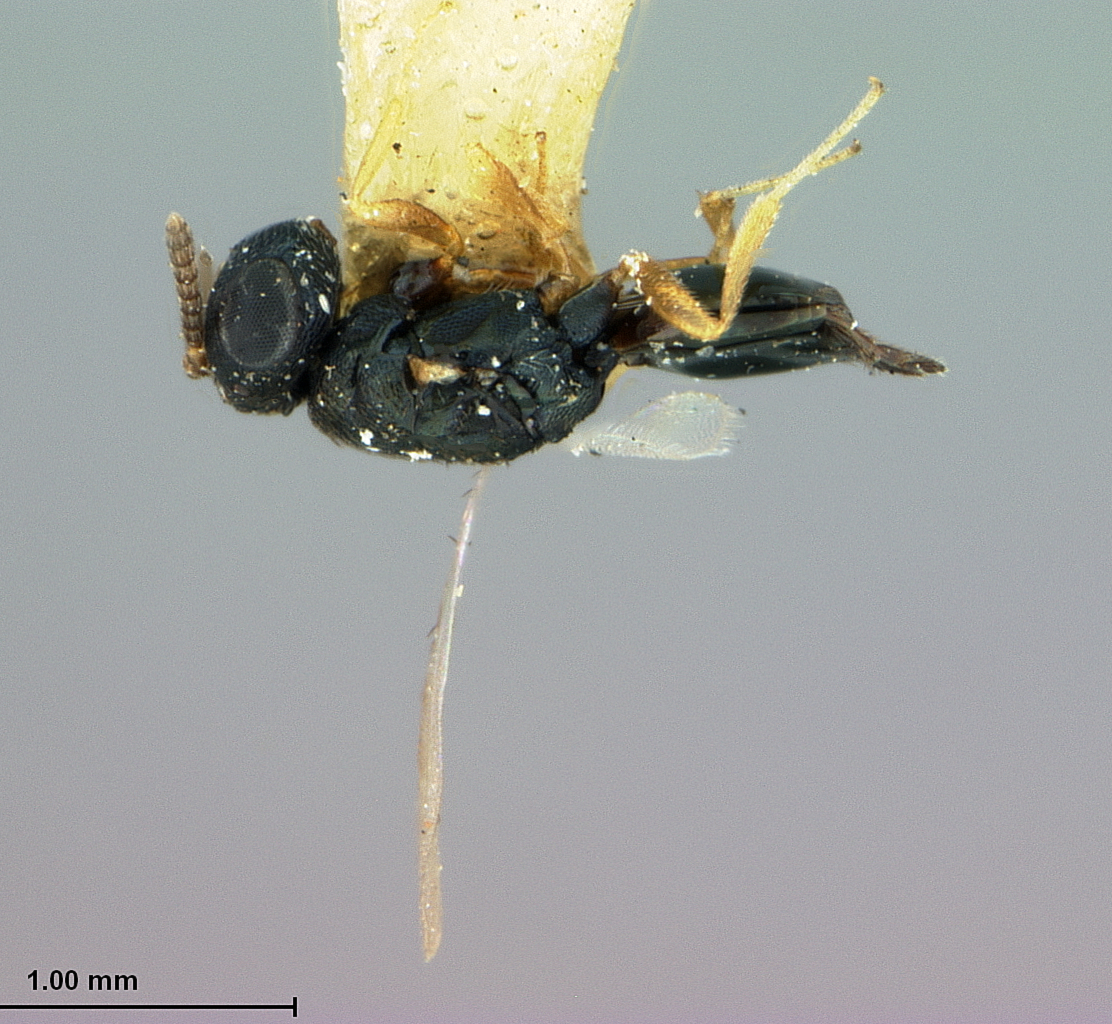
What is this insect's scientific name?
Pachycrepoideus dubius
